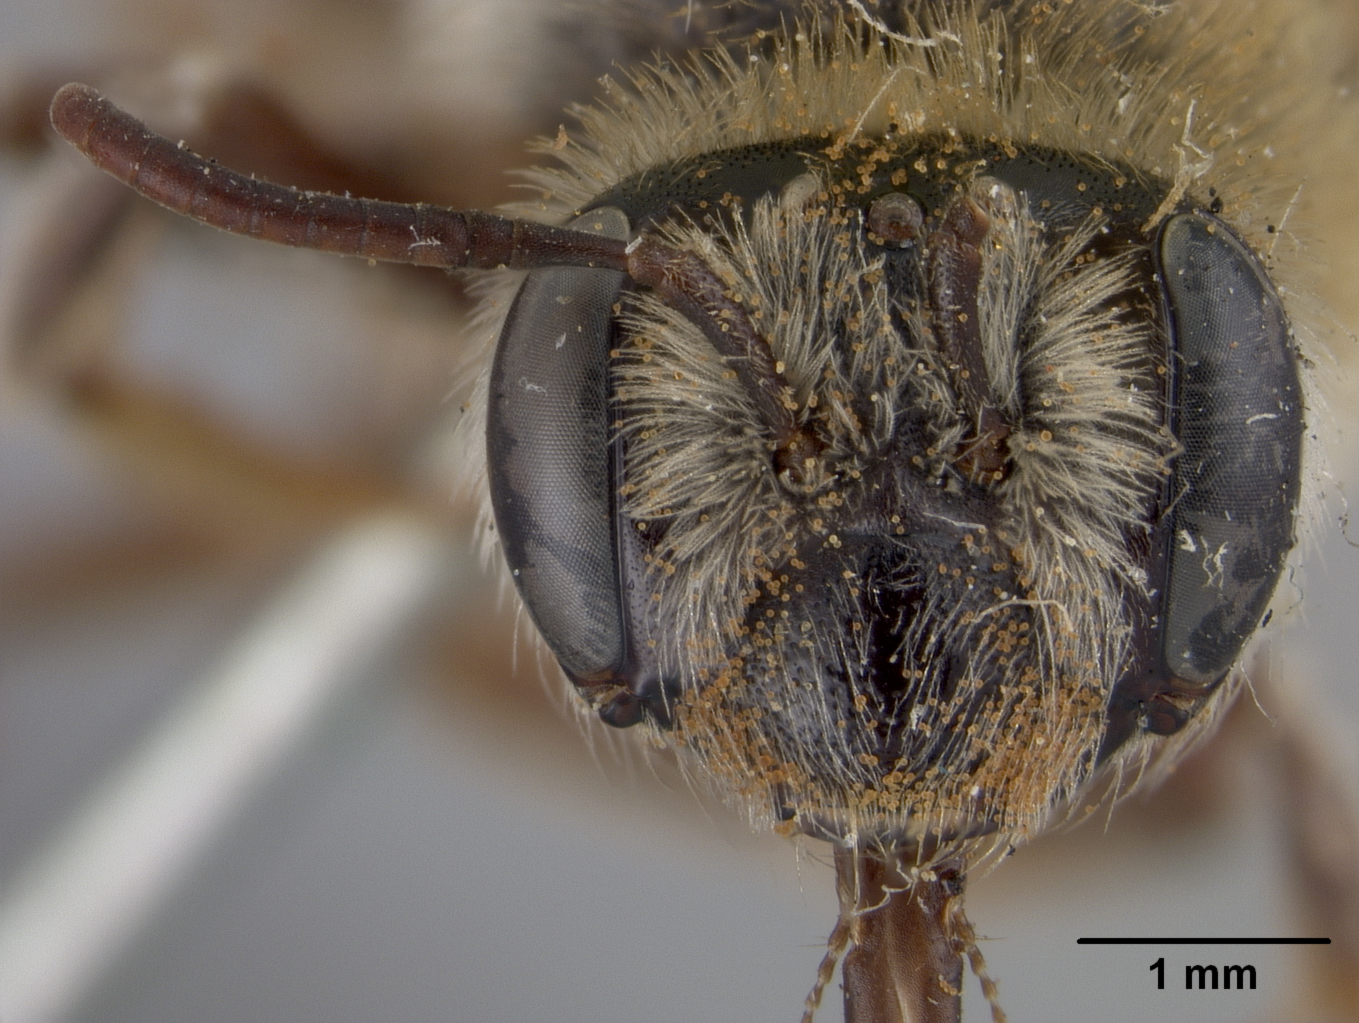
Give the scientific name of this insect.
Andrena pecosana
